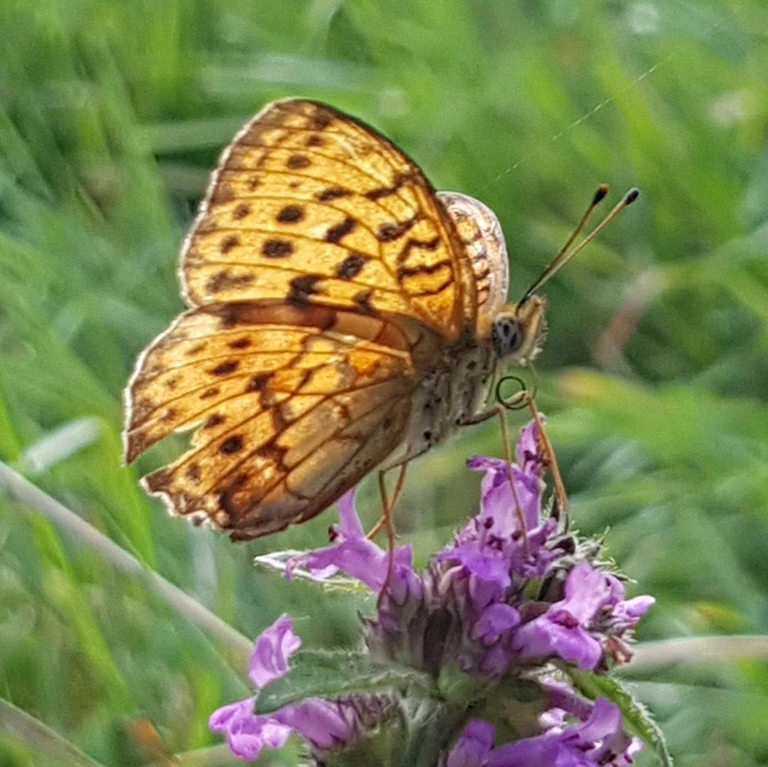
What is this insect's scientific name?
Brenthis daphne
